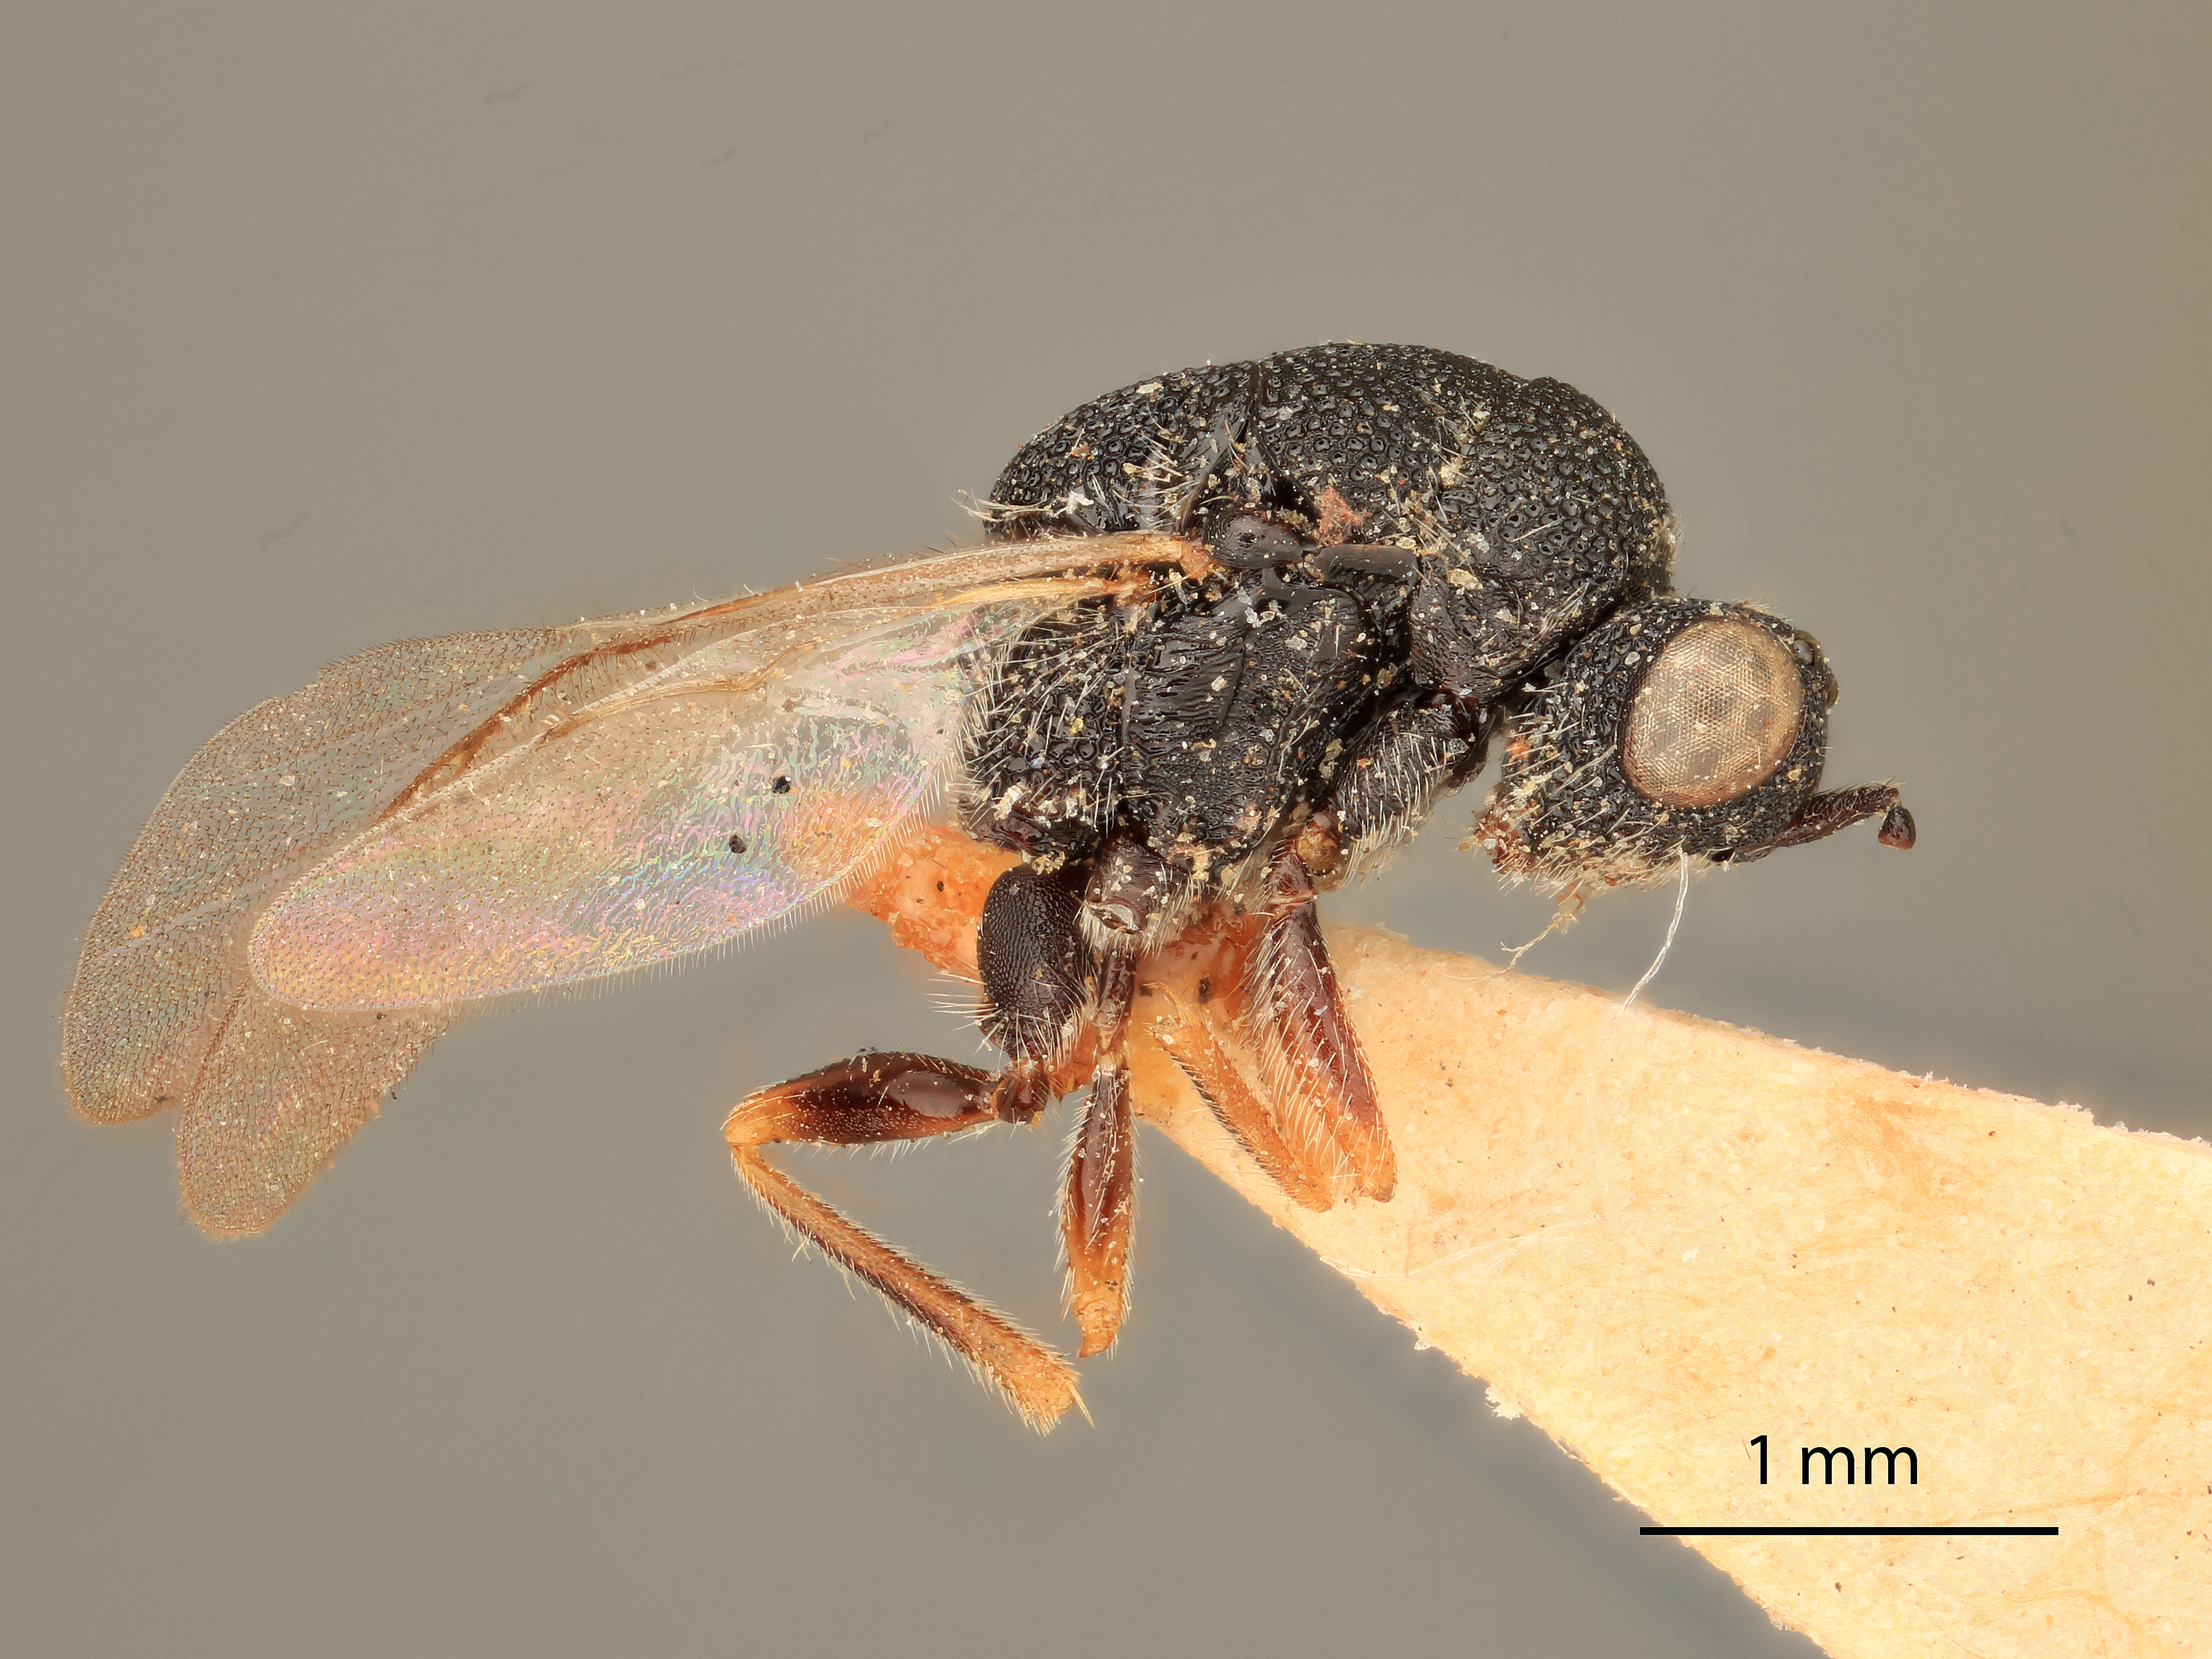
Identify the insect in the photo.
Eurytoma terrea
